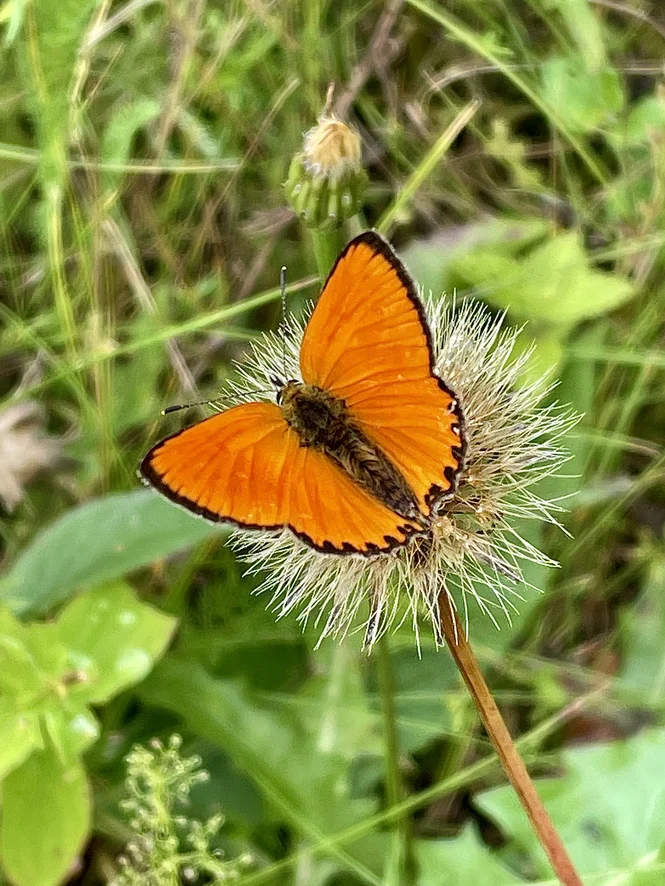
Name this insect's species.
Lycaena virgaureae
